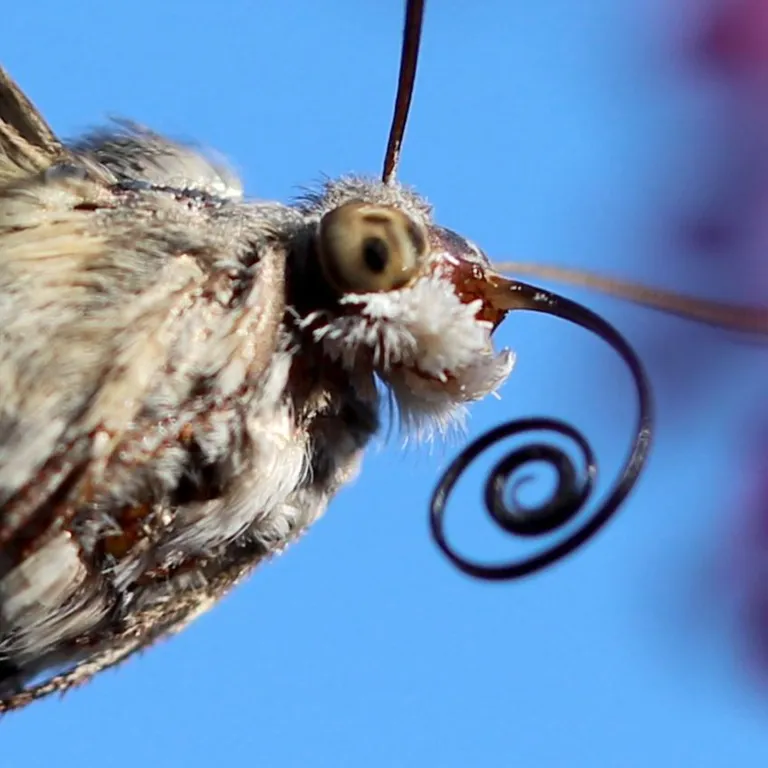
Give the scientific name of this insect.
Macroglossum stellatarum
